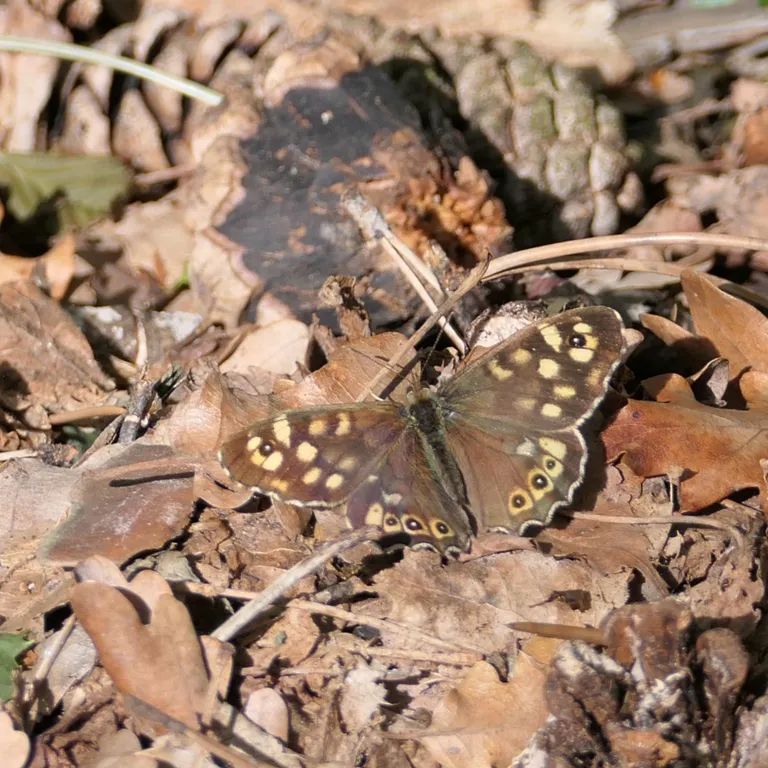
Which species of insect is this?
Pararge aegeria
